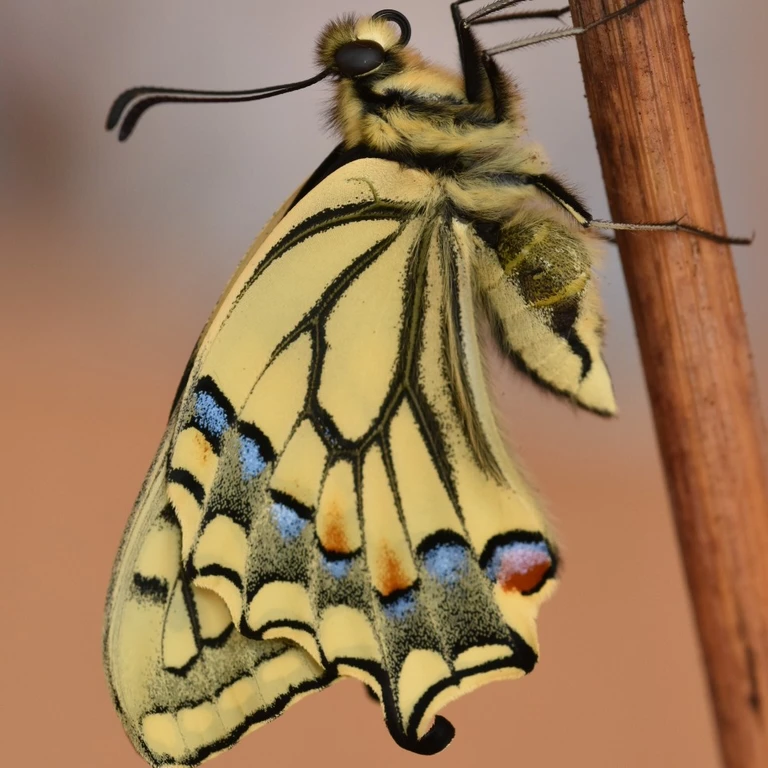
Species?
Papilio machaon
